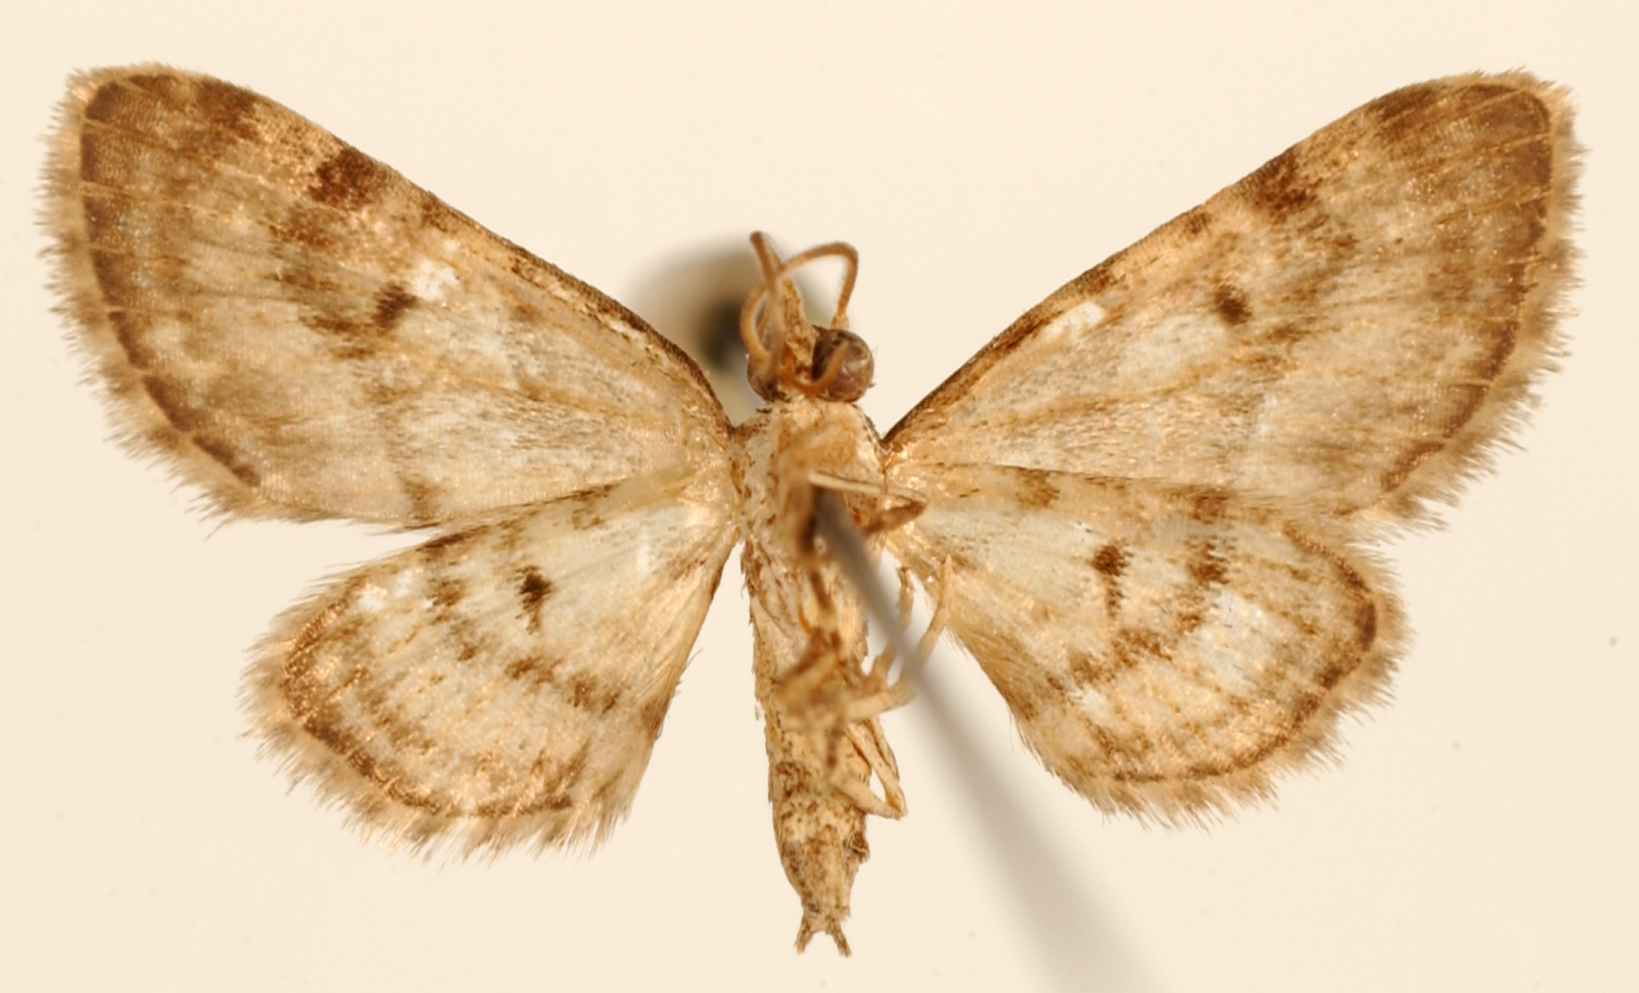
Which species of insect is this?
Eupithecia valeria
